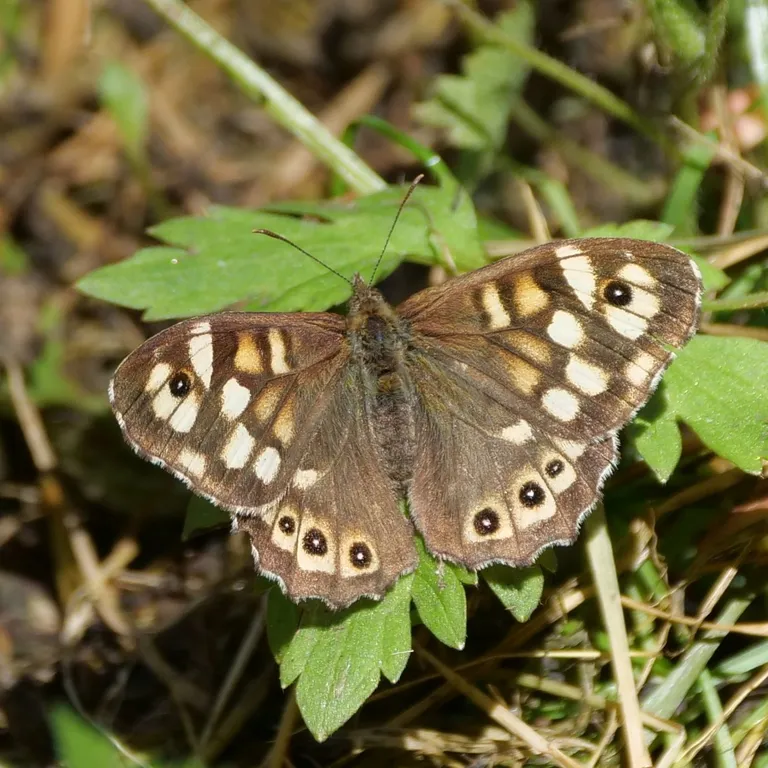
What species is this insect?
Pararge aegeria
